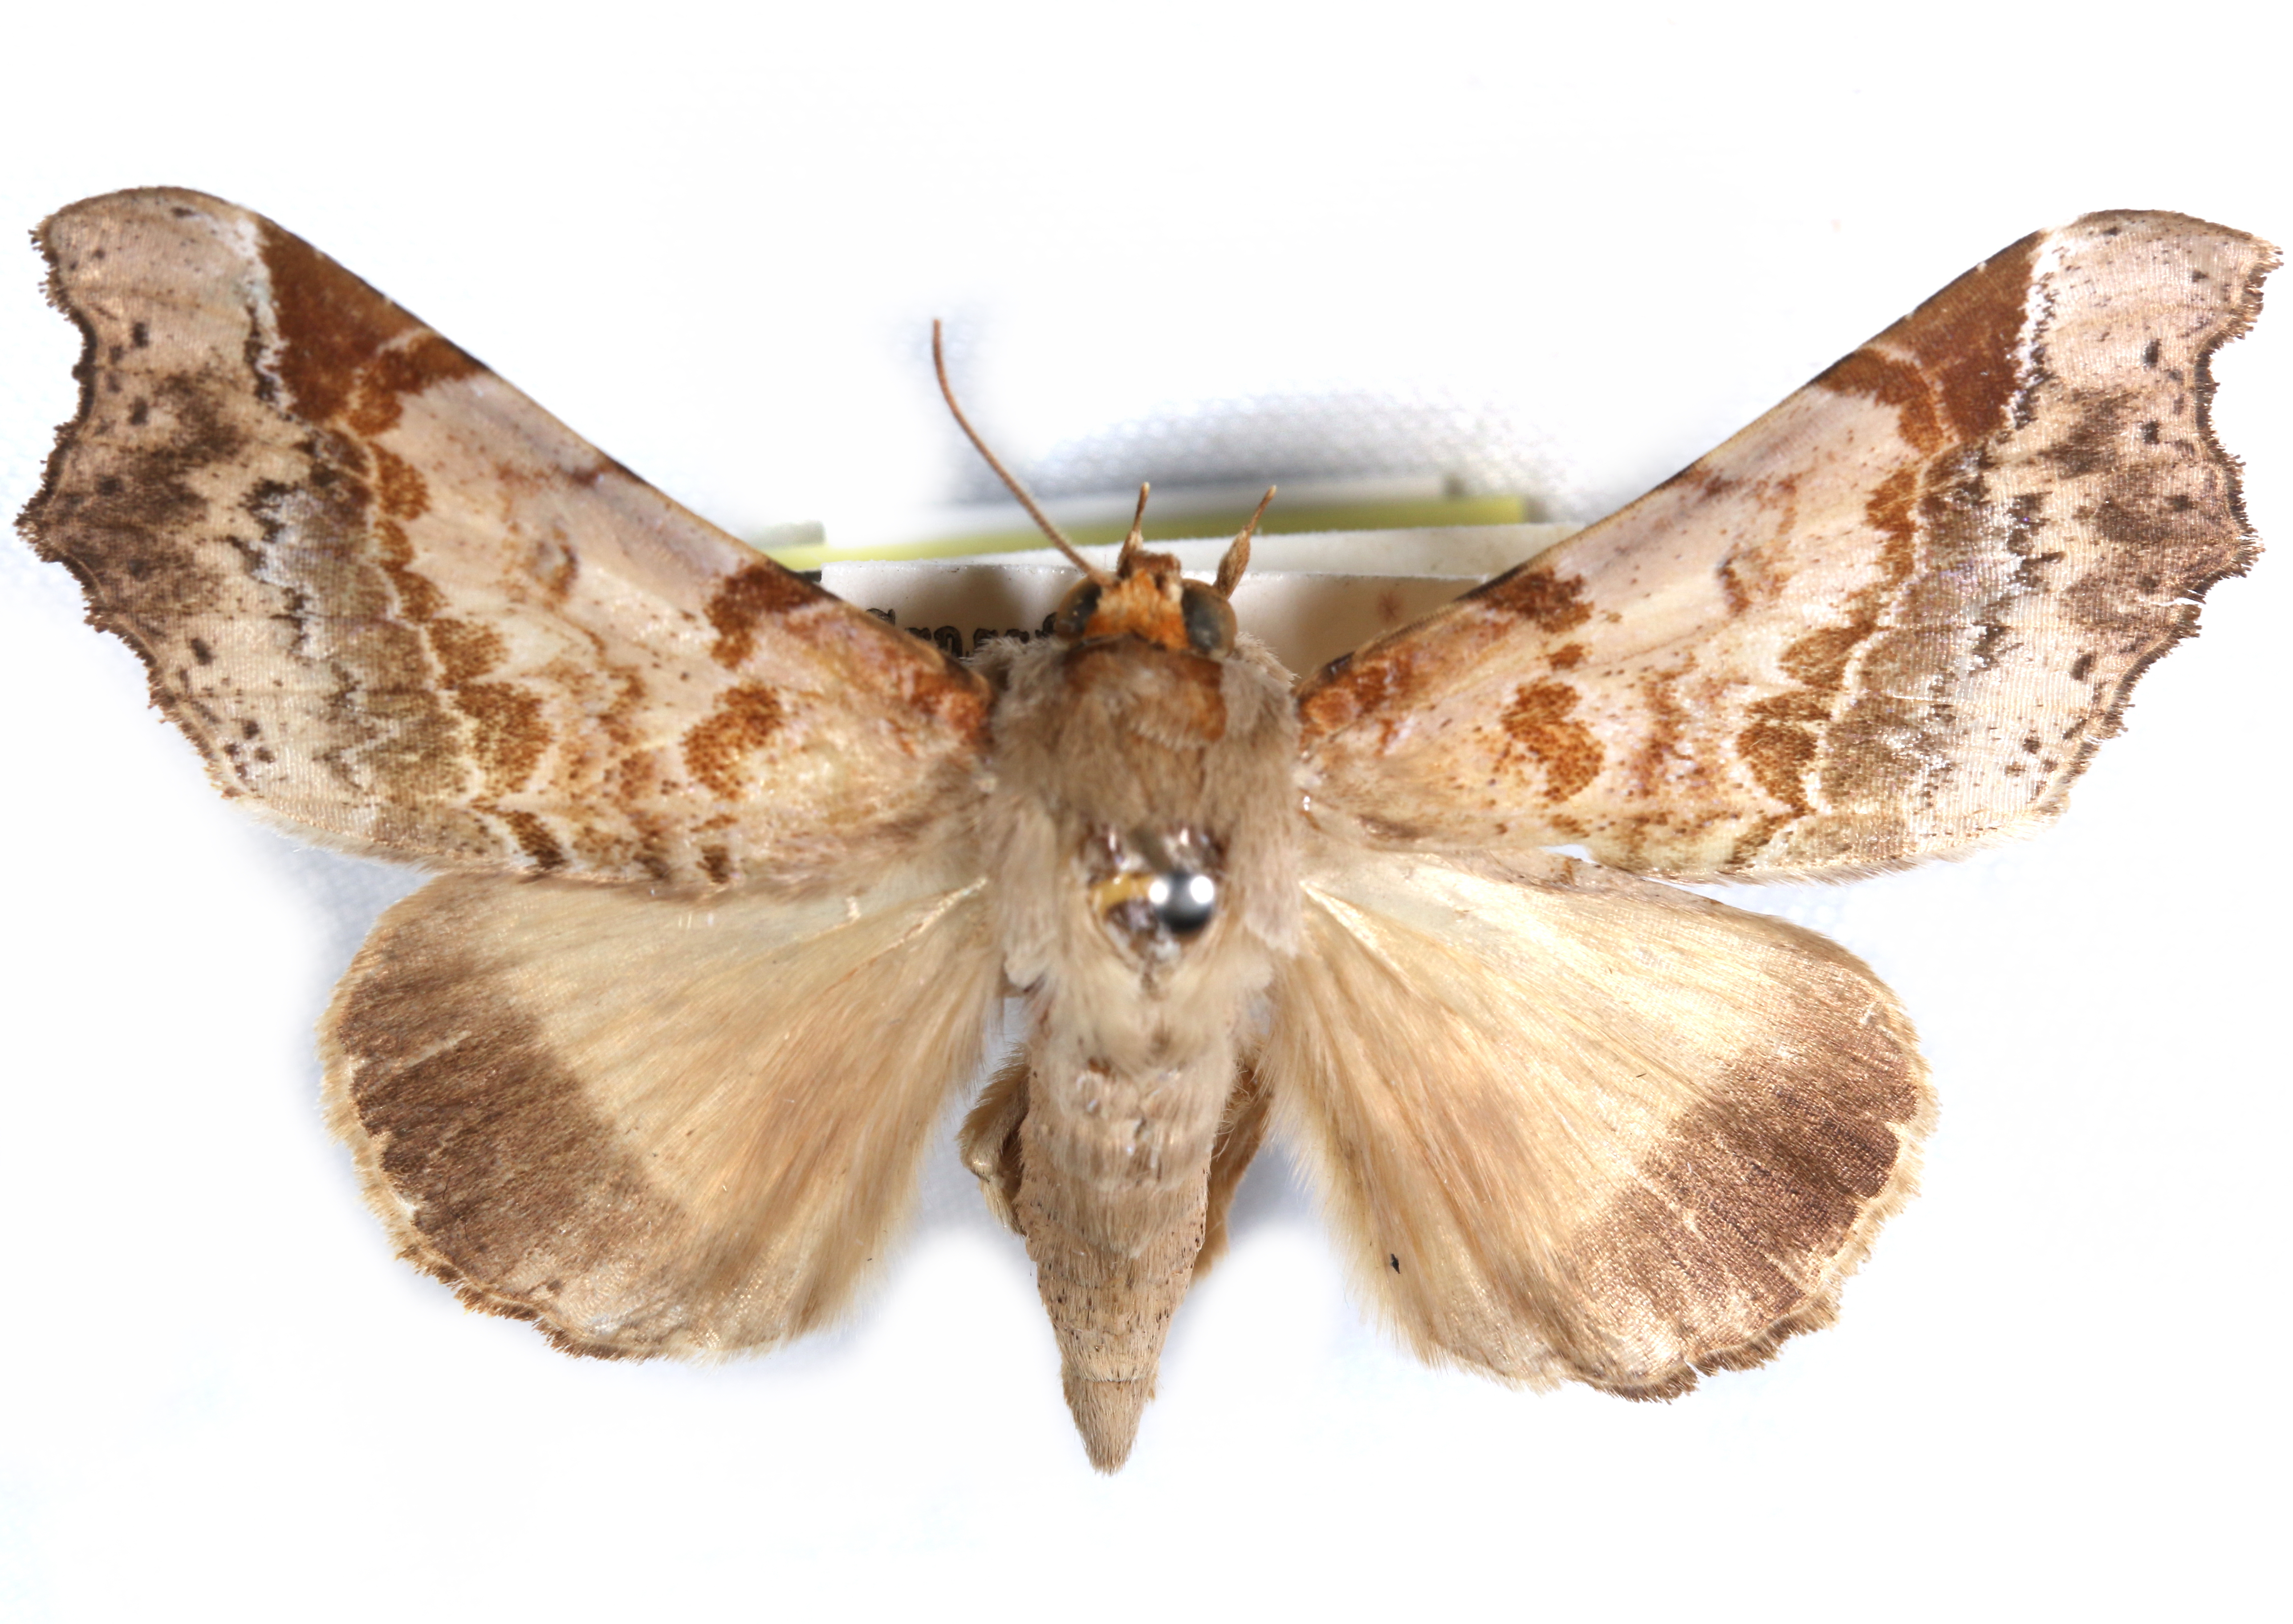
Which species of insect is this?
Pseudogiria angulata
